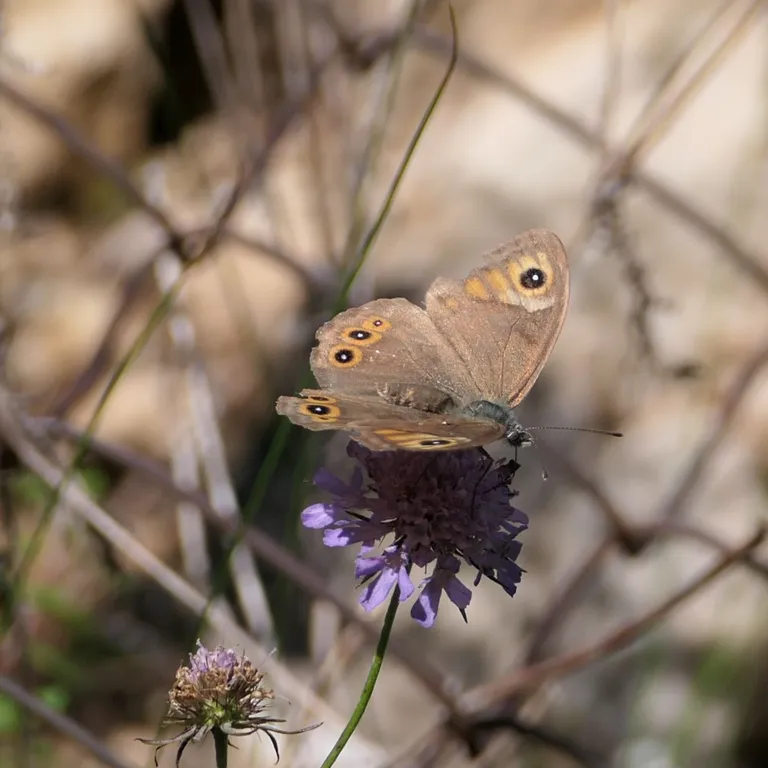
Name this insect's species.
Lasiommata maera (also Pararge maera)
